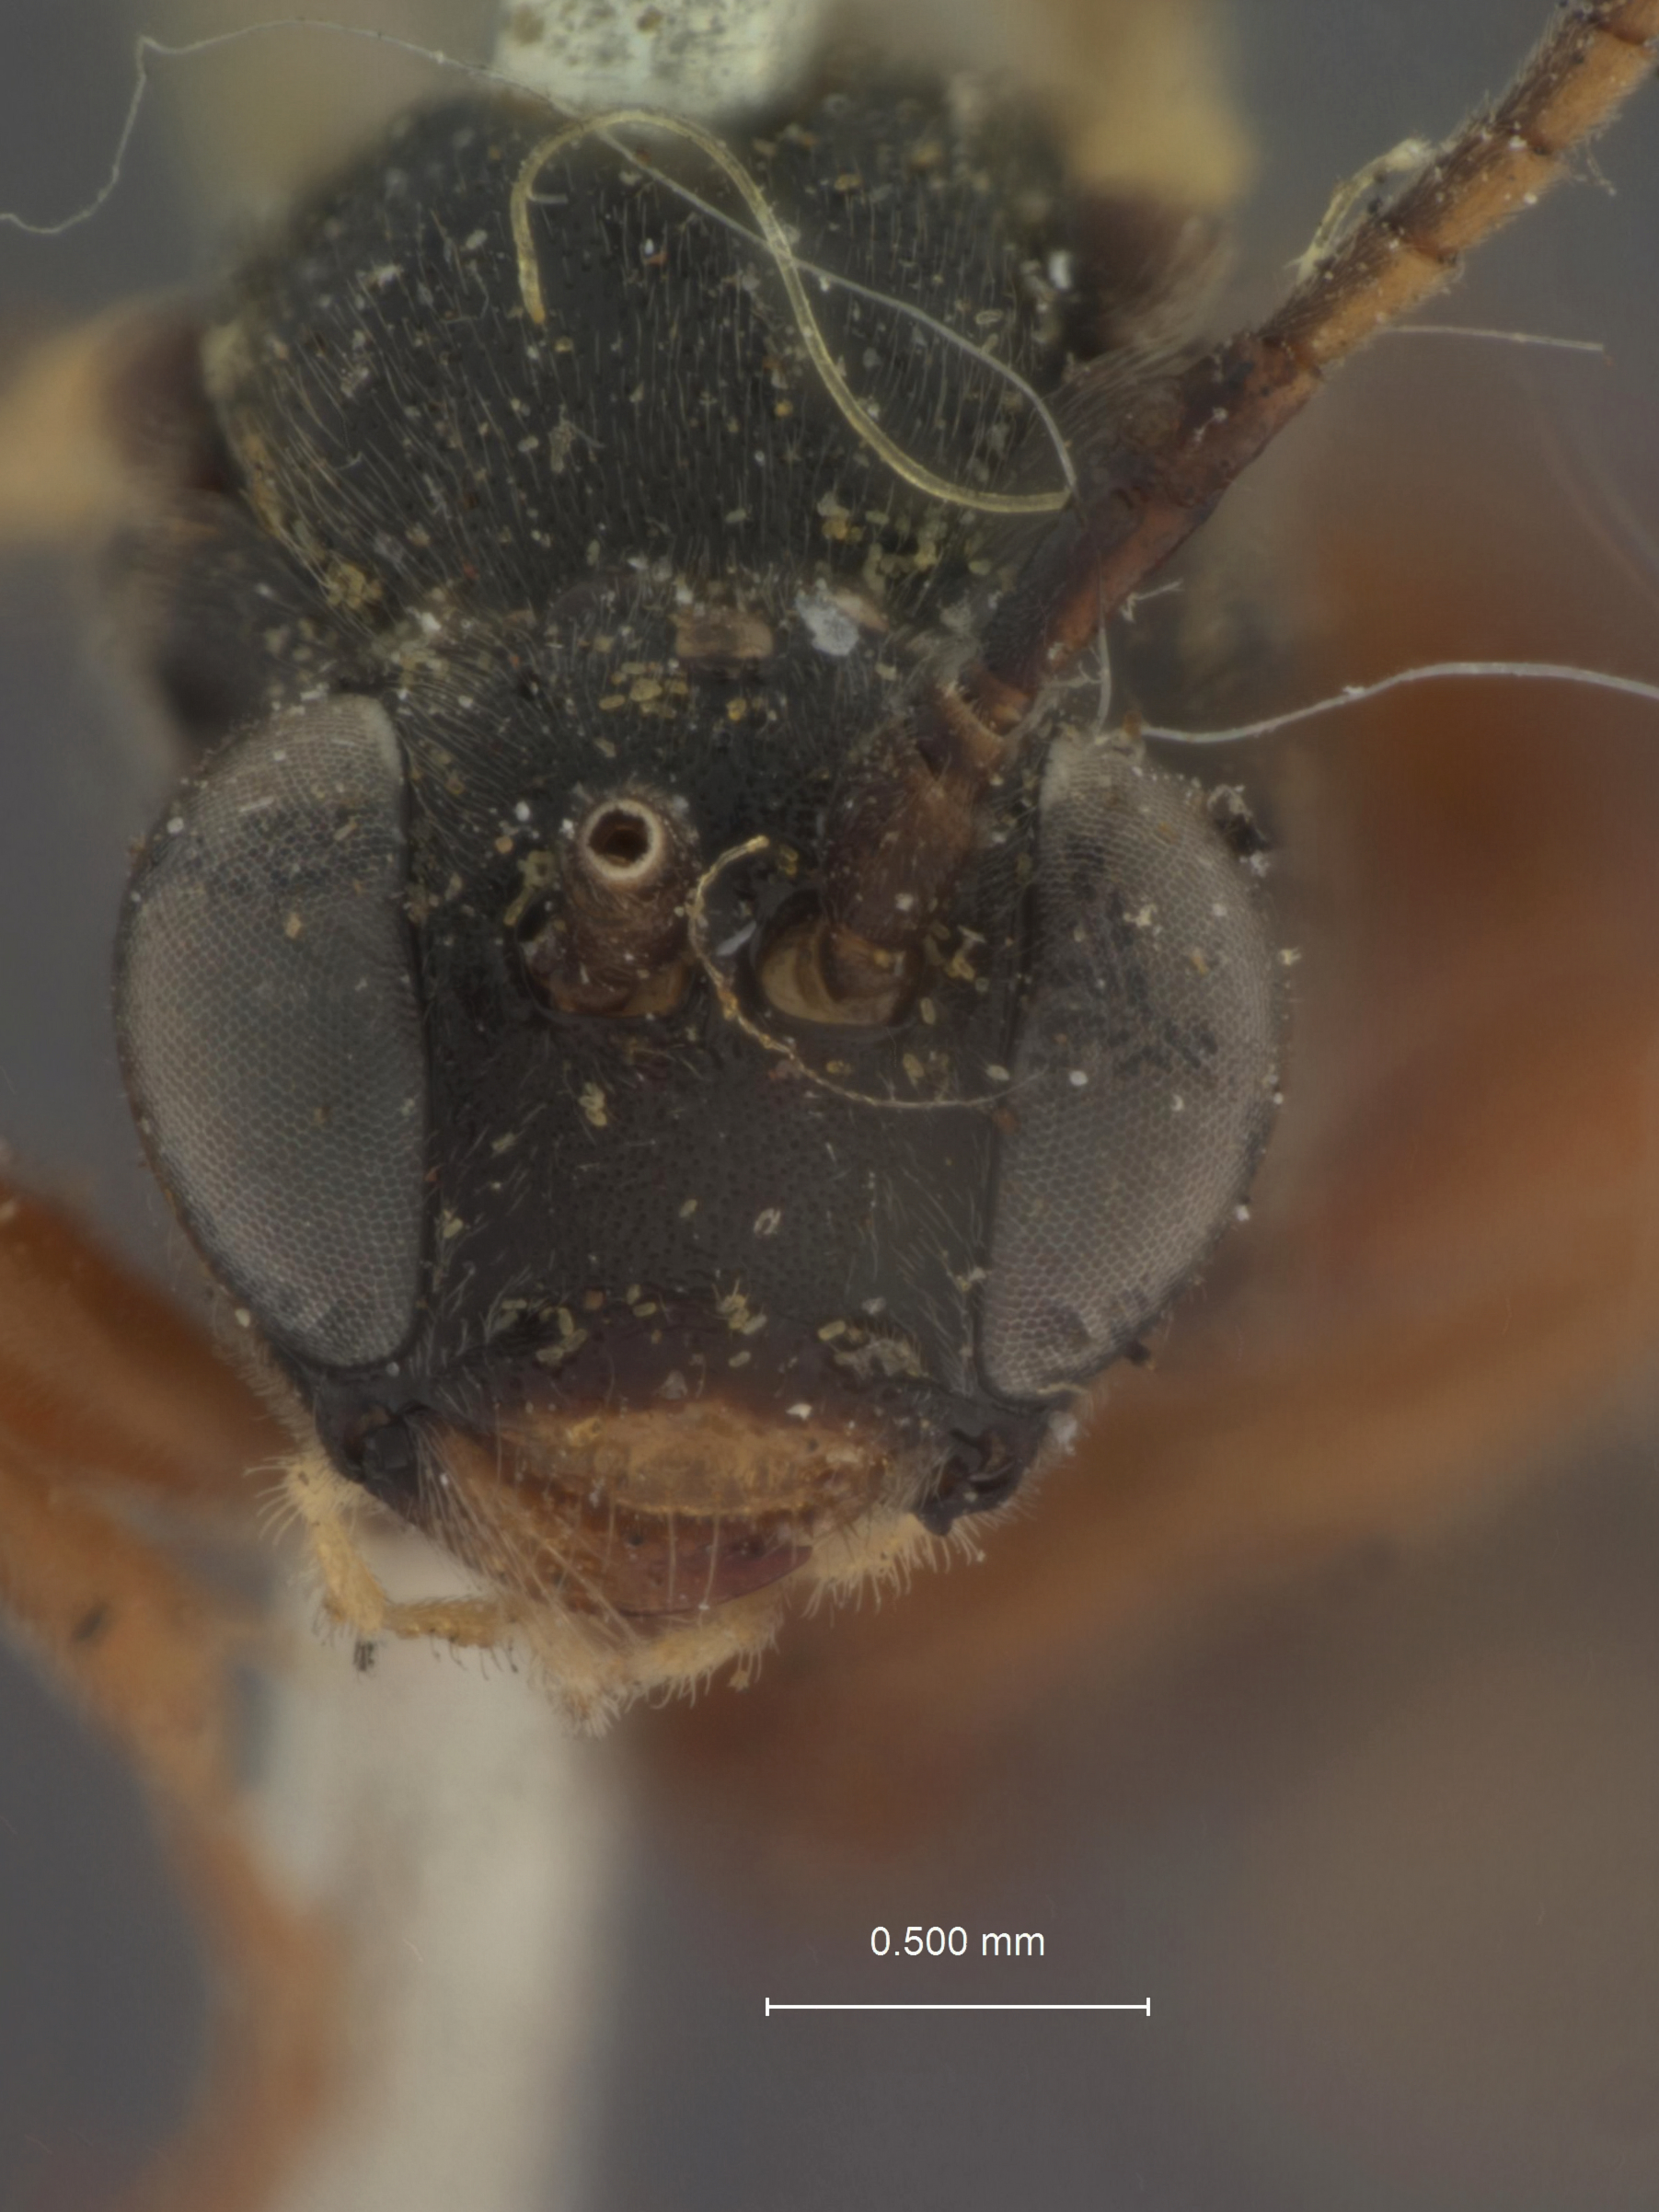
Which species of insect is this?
Tryphon alaskensis
